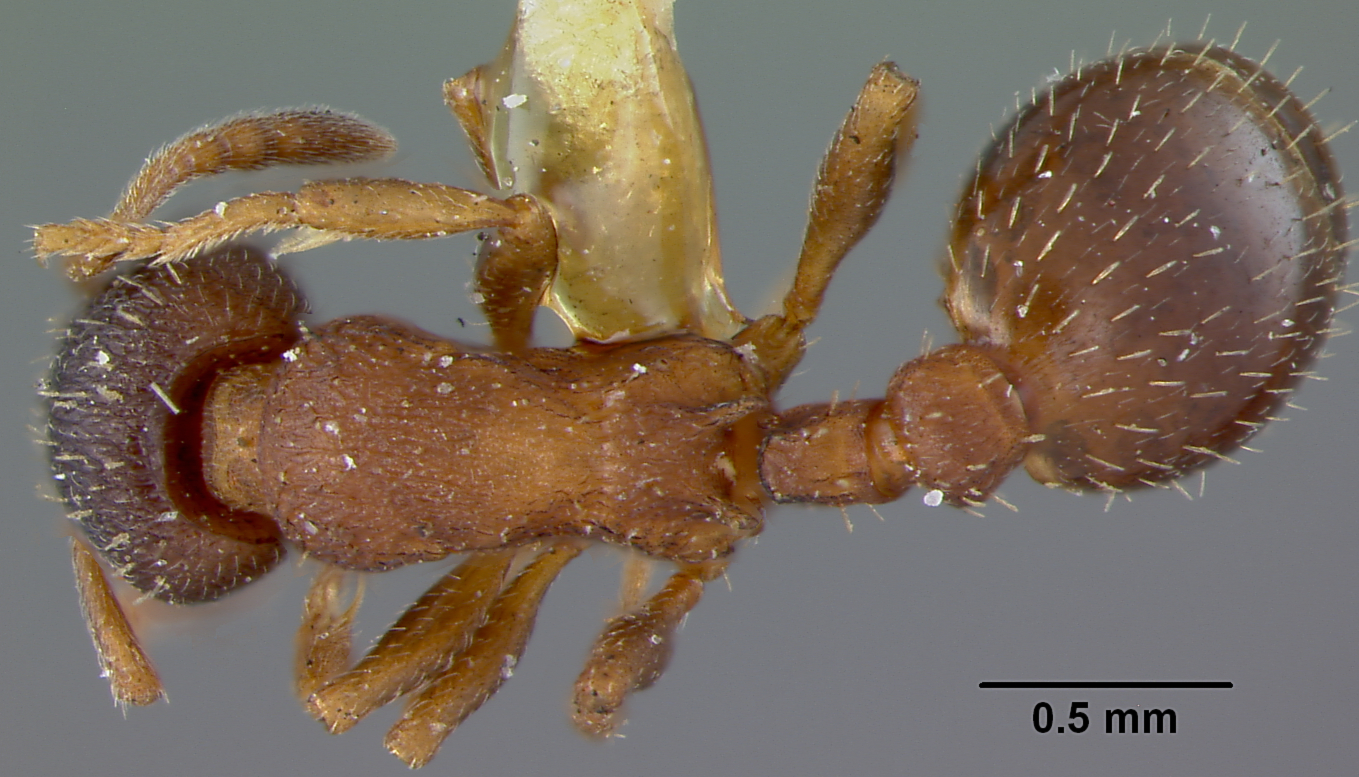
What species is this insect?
Leptothorax yankee
